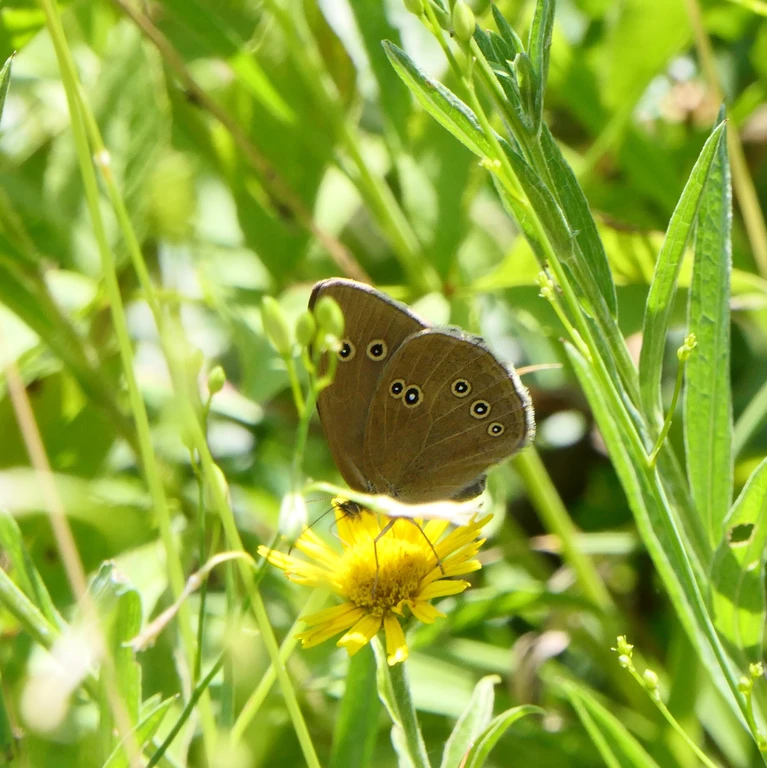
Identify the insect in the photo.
Aphantopus hyperantus
